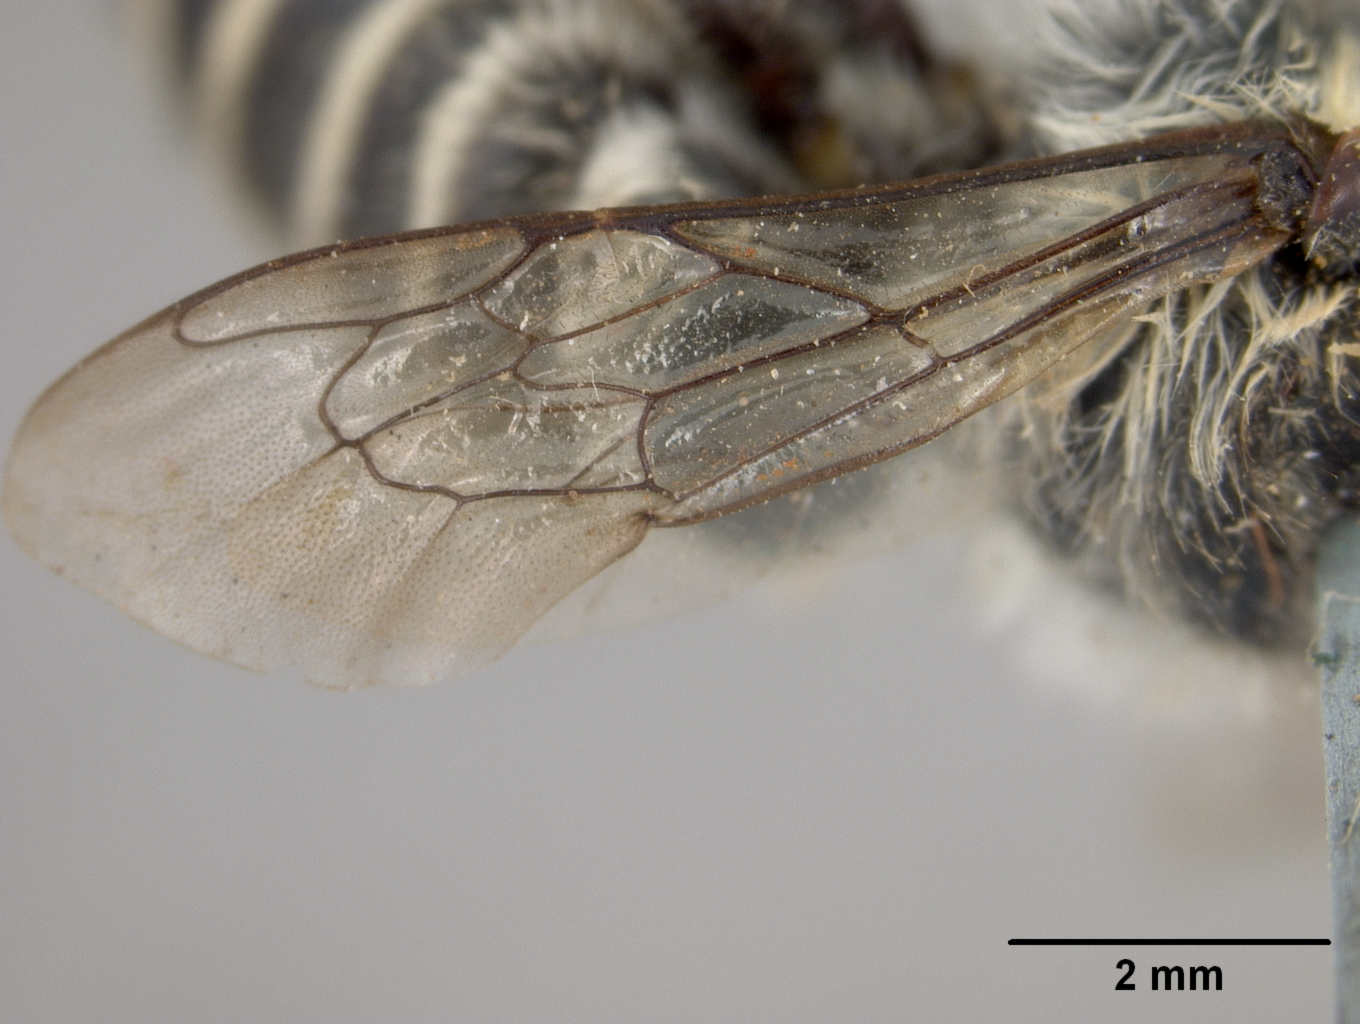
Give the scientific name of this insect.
Megachile populi
